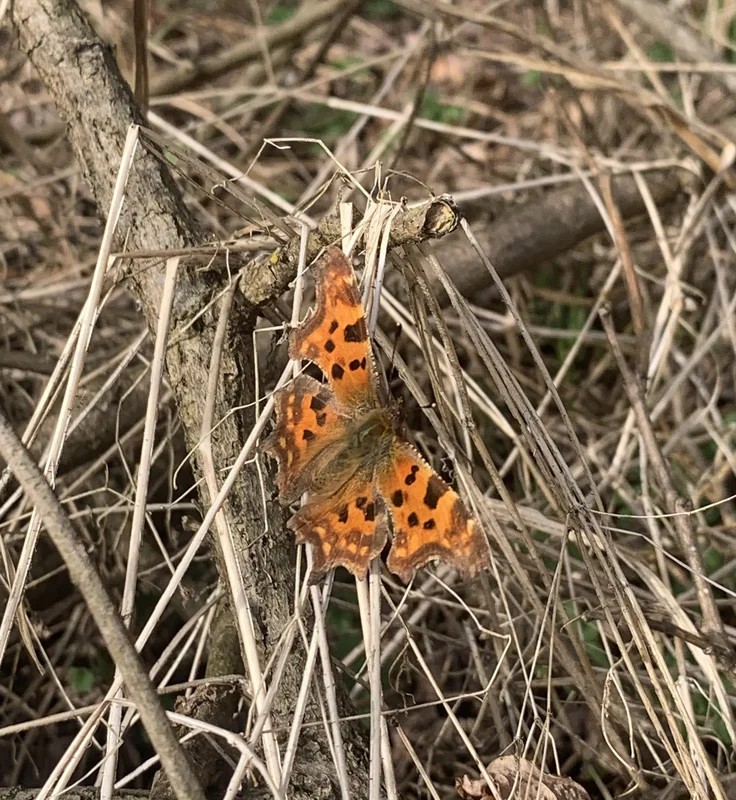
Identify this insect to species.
Polygonia c-album
